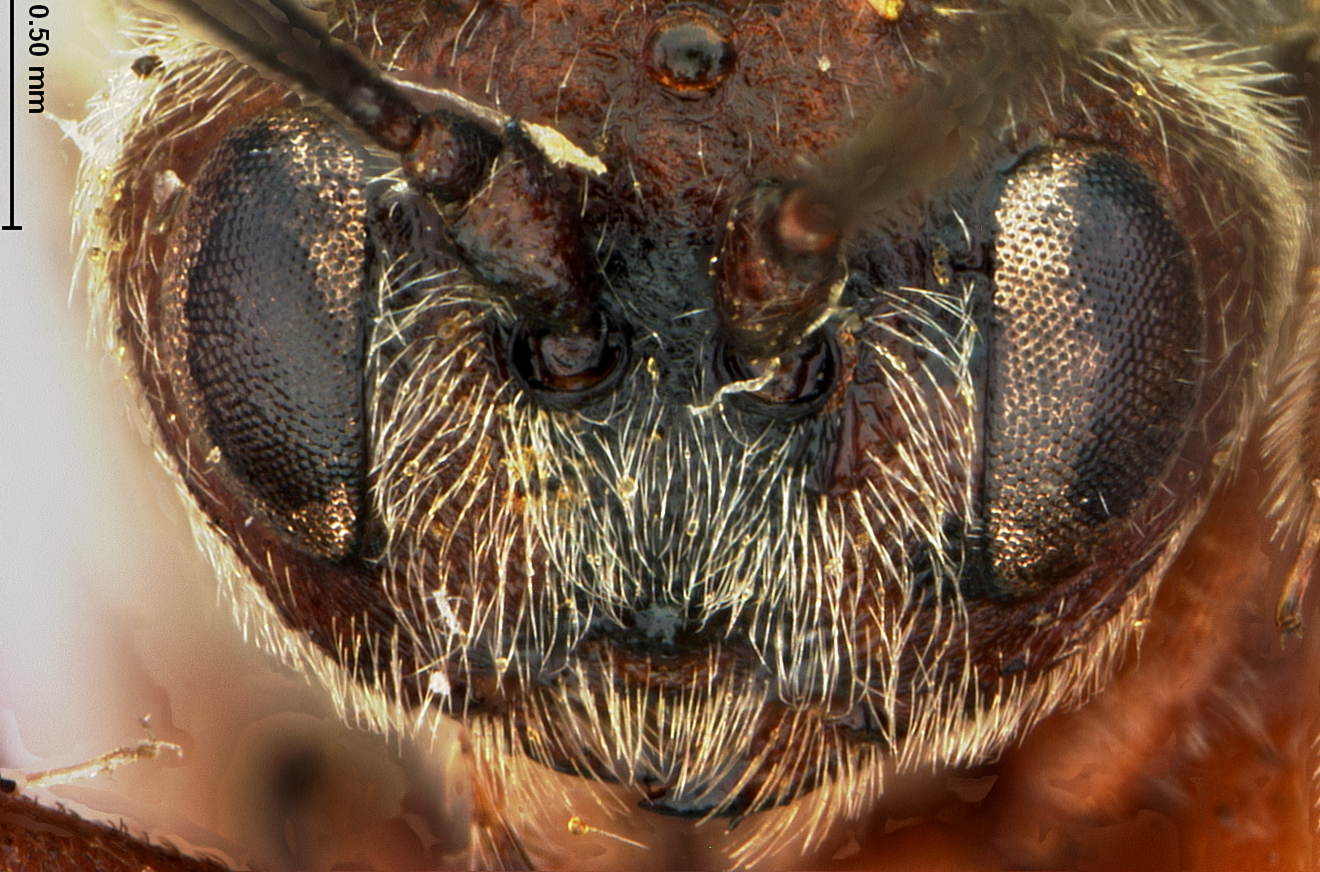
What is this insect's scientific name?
Disholcaspis terrestris
